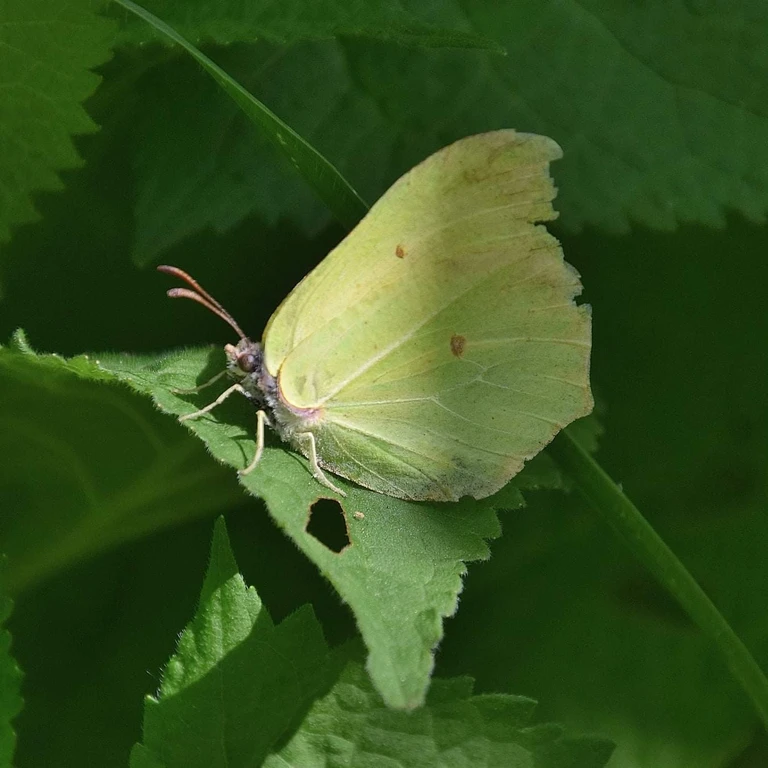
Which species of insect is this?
Gonepteryx rhamni
